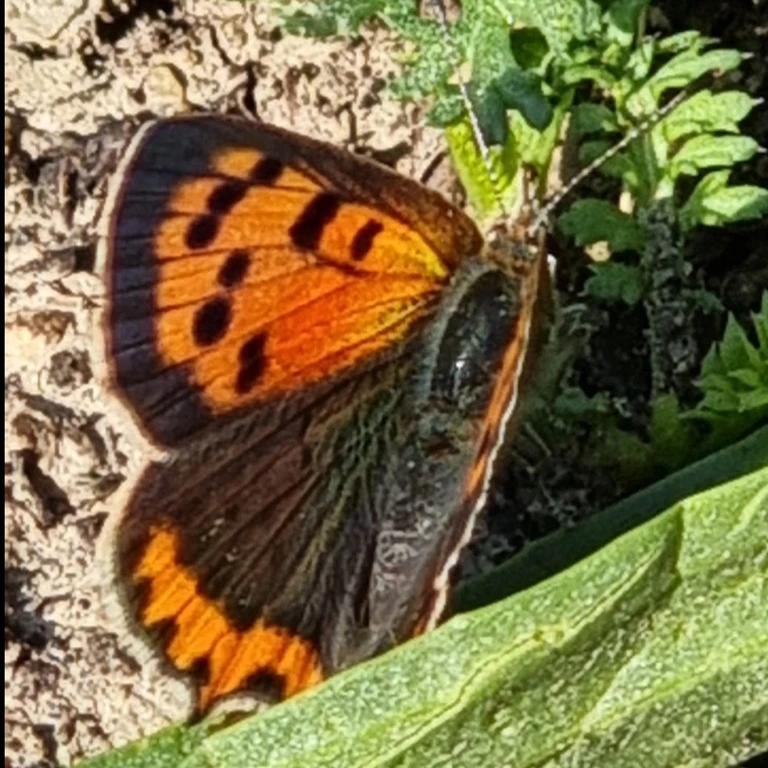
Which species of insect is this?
Lycaena phlaeas
